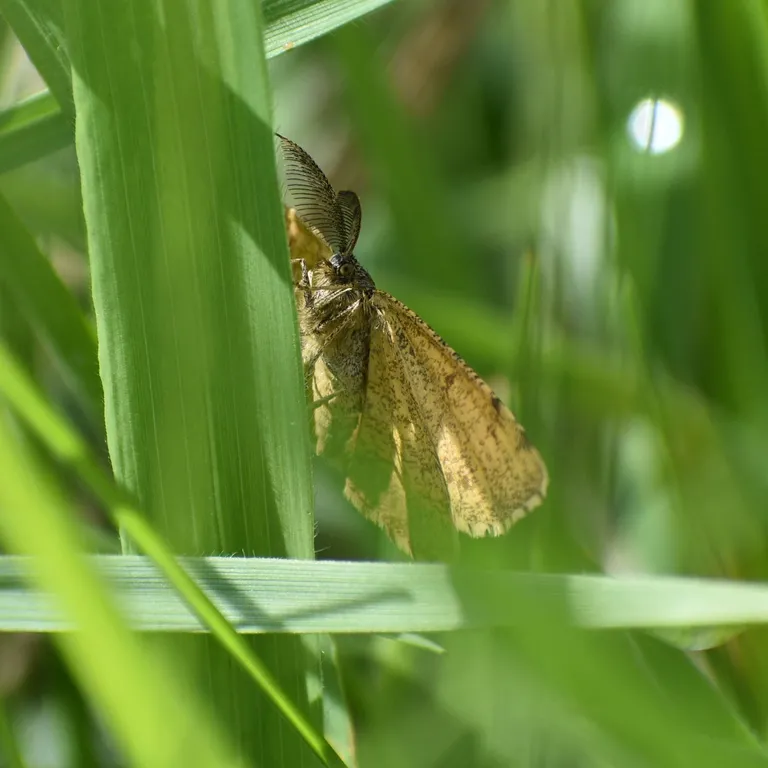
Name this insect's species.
Ematurga atomaria
